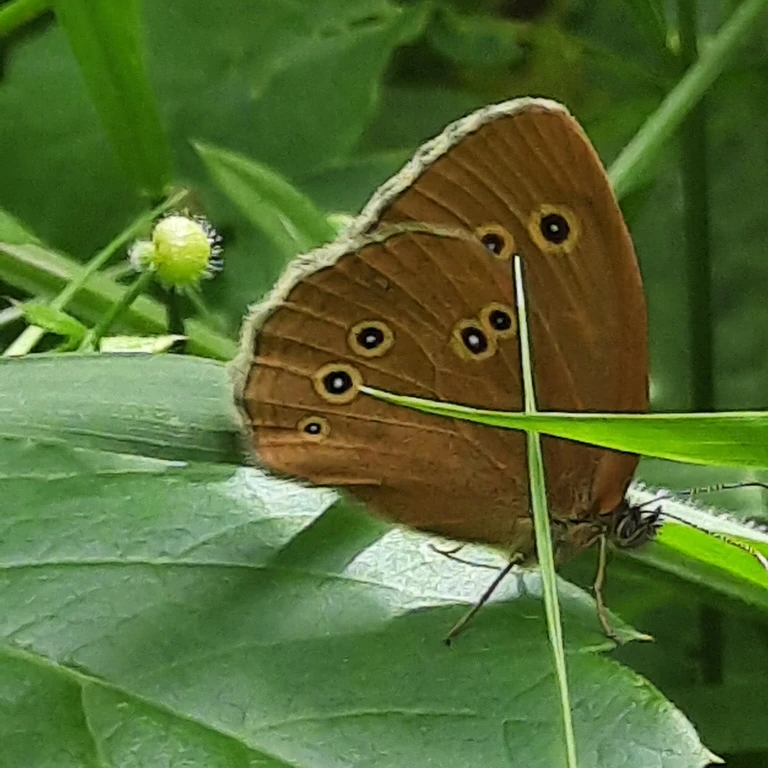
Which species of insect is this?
Aphantopus hyperantus
